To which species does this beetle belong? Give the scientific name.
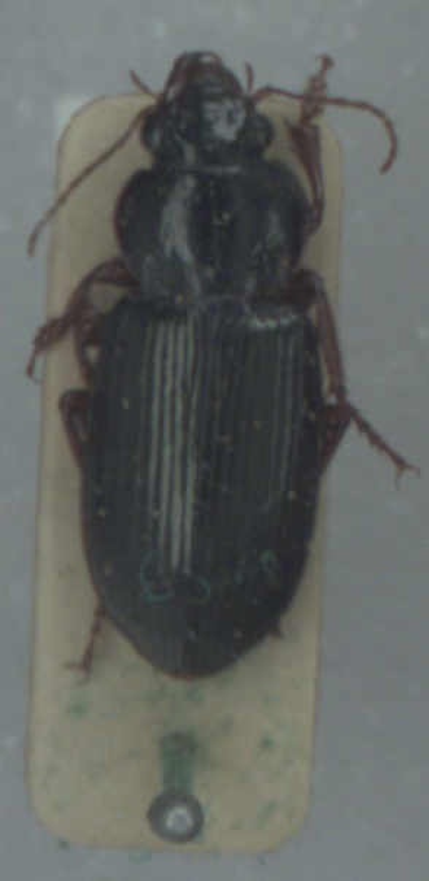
Amara convexiuscula
